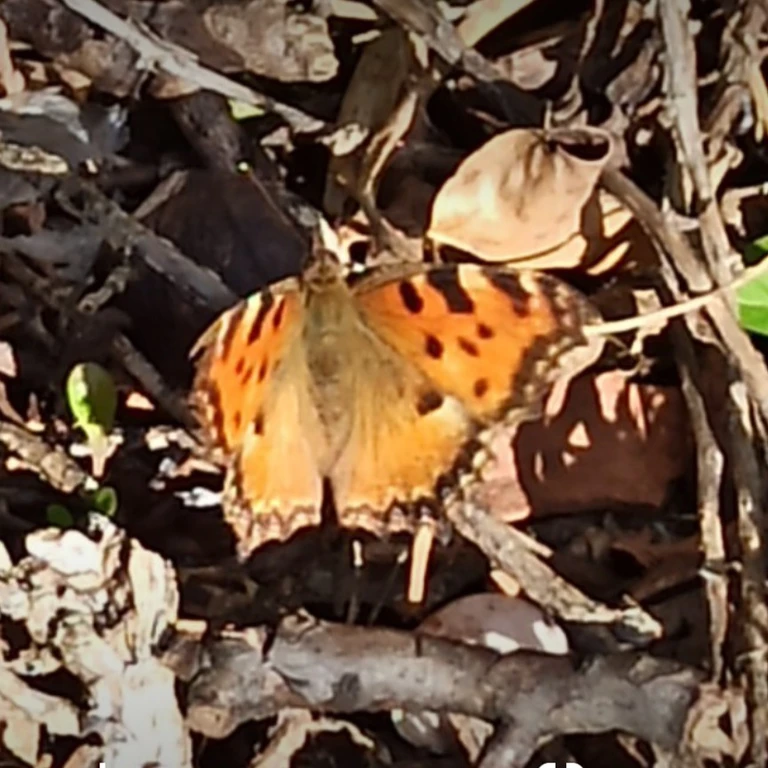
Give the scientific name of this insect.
Nymphalis polychloros
